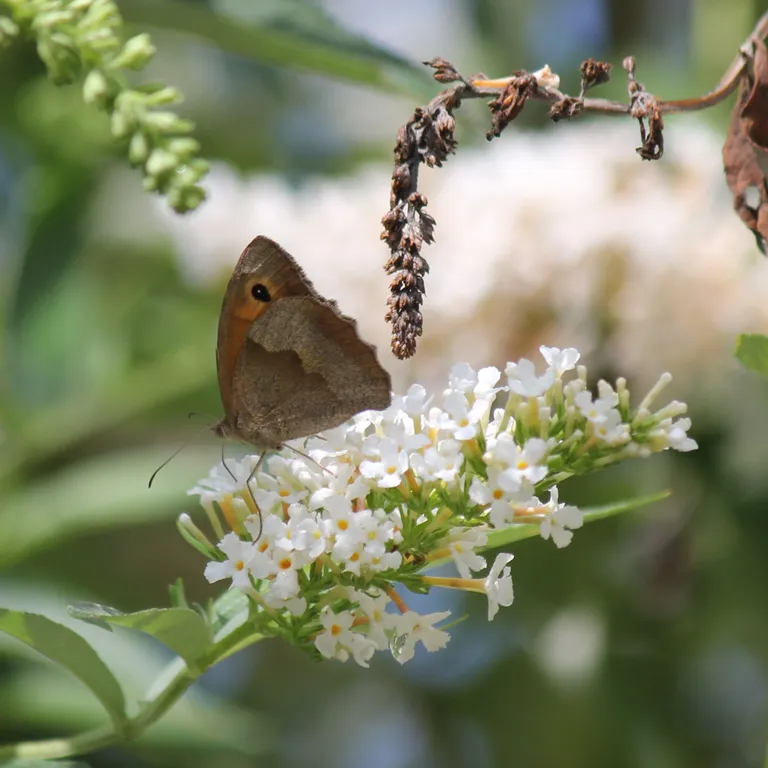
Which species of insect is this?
Maniola jurtina
